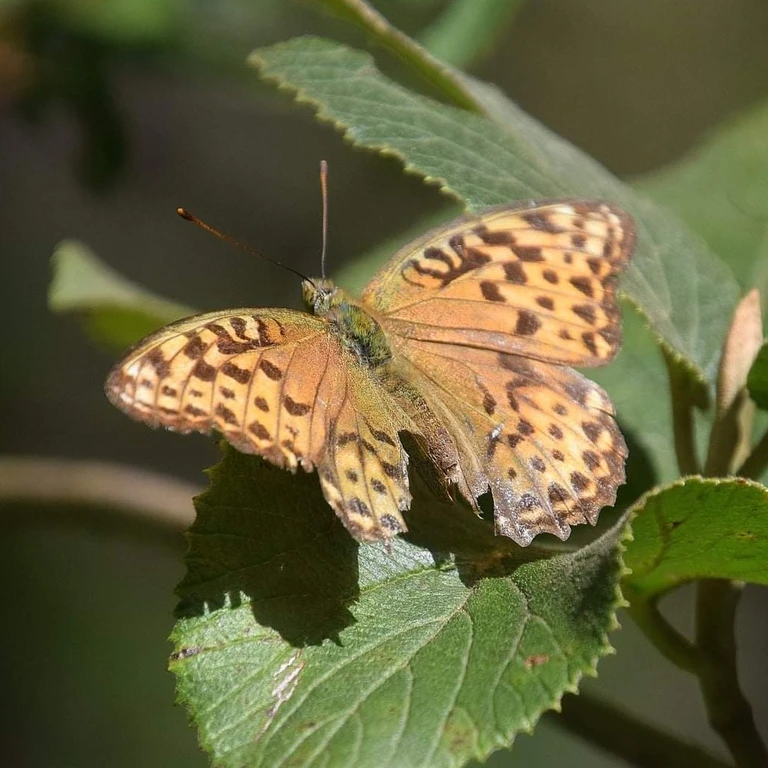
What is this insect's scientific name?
Argynnis paphia
